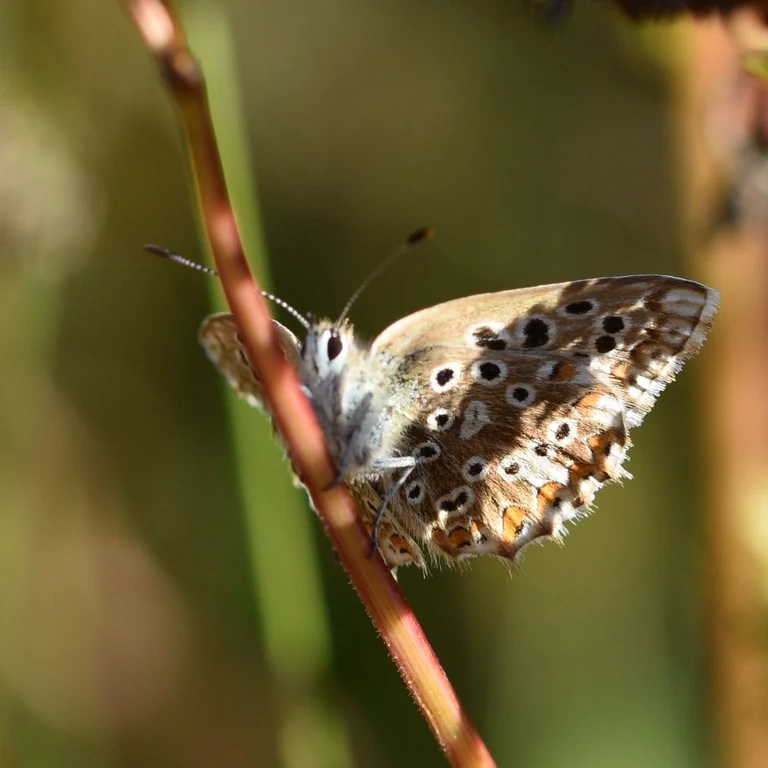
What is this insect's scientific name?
Lysandra coridon
